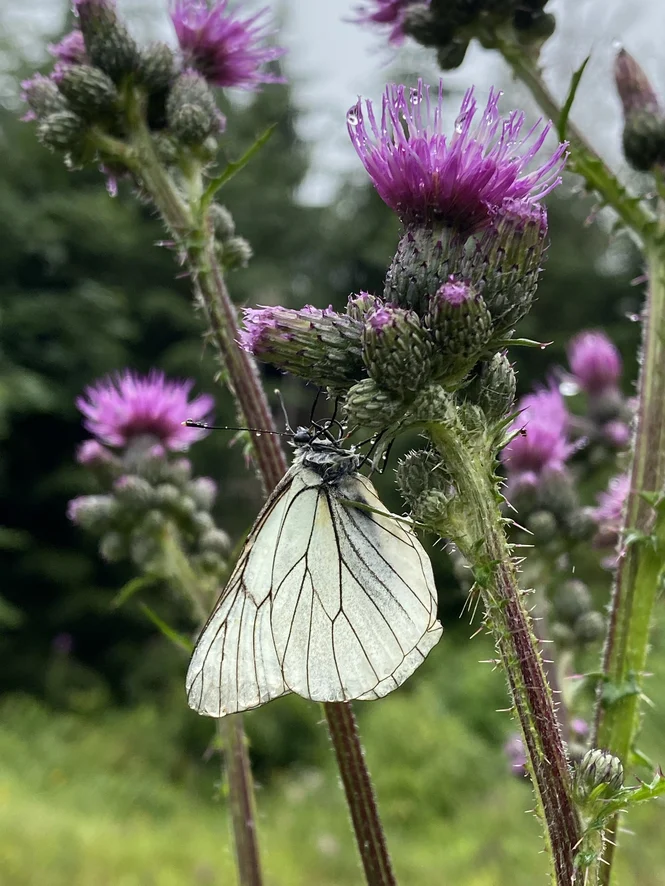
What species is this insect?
Aporia crataegi
